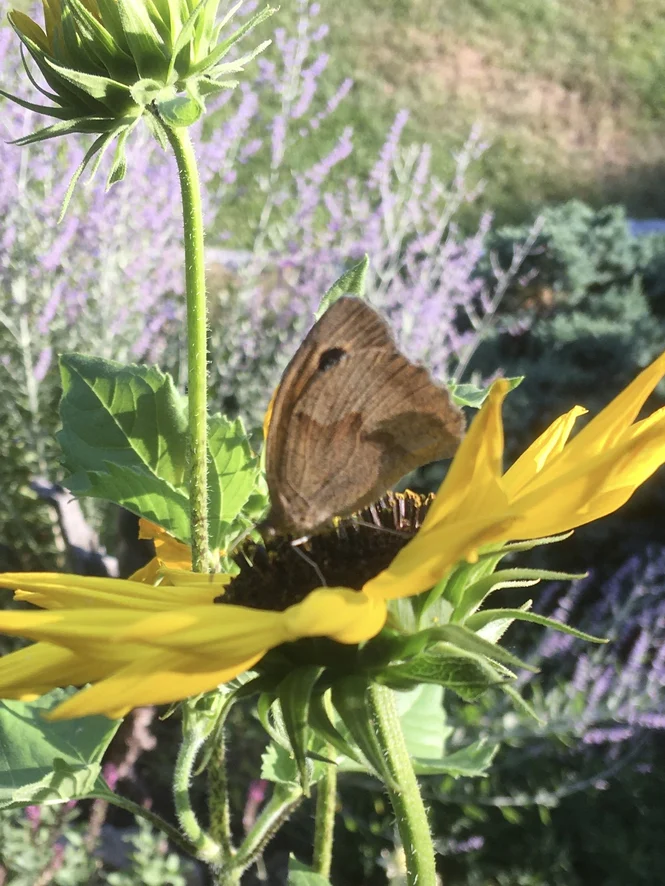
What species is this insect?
Maniola jurtina
